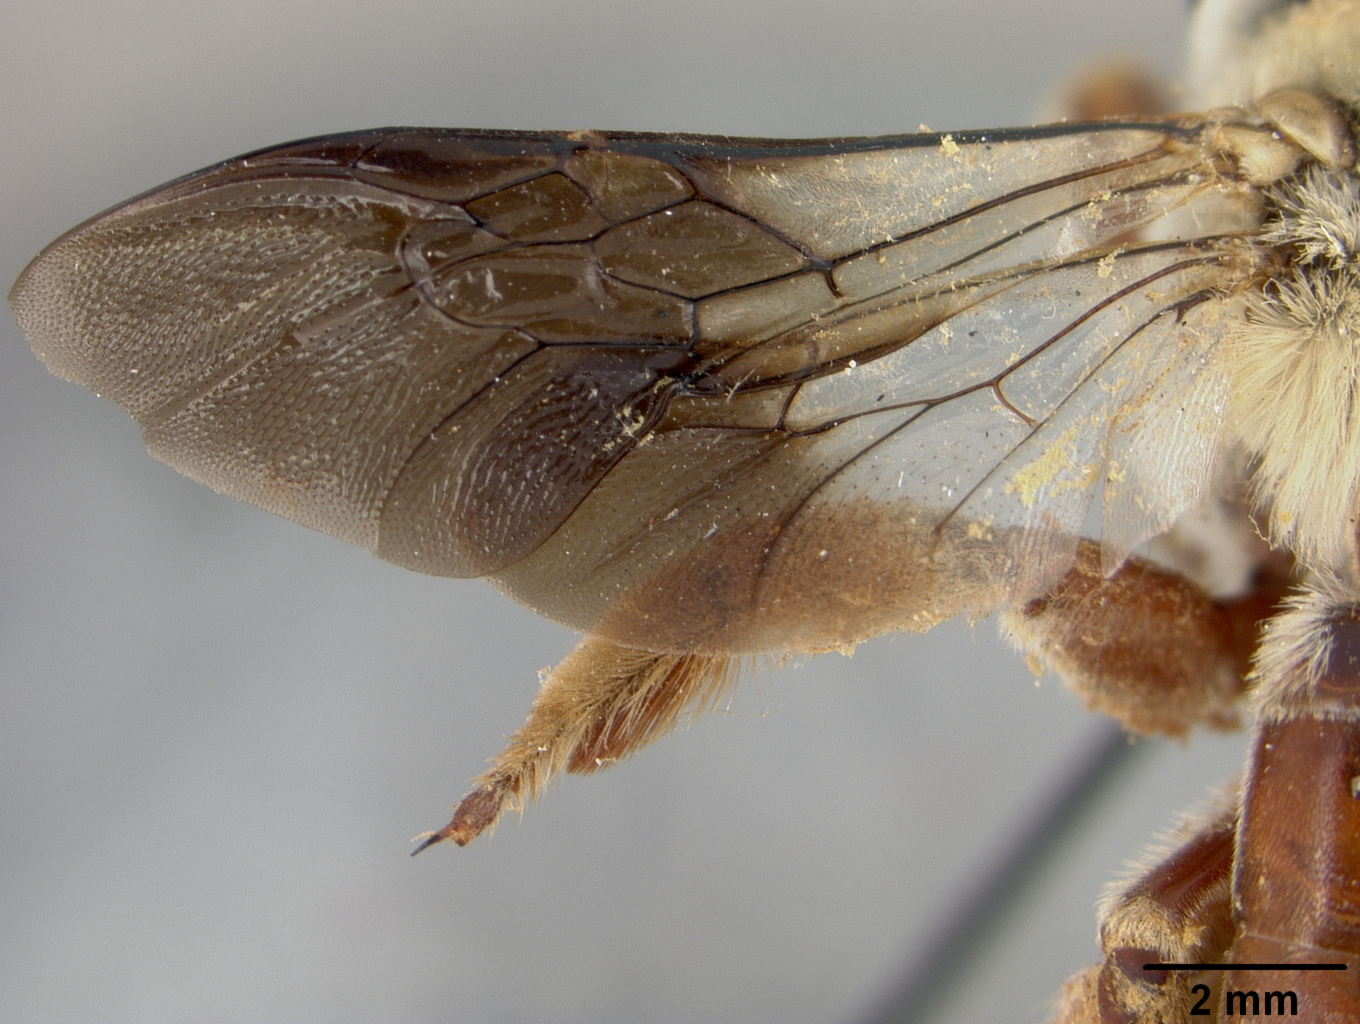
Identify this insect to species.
Centris bimaculata
